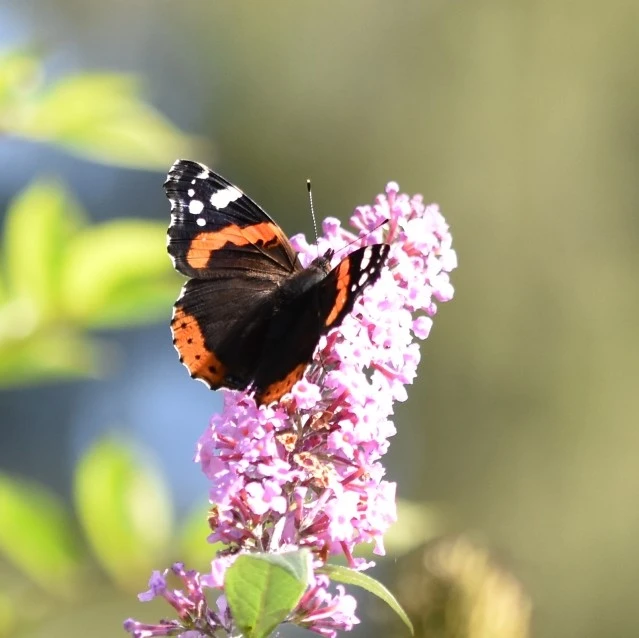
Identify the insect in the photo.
Vanessa atalanta
